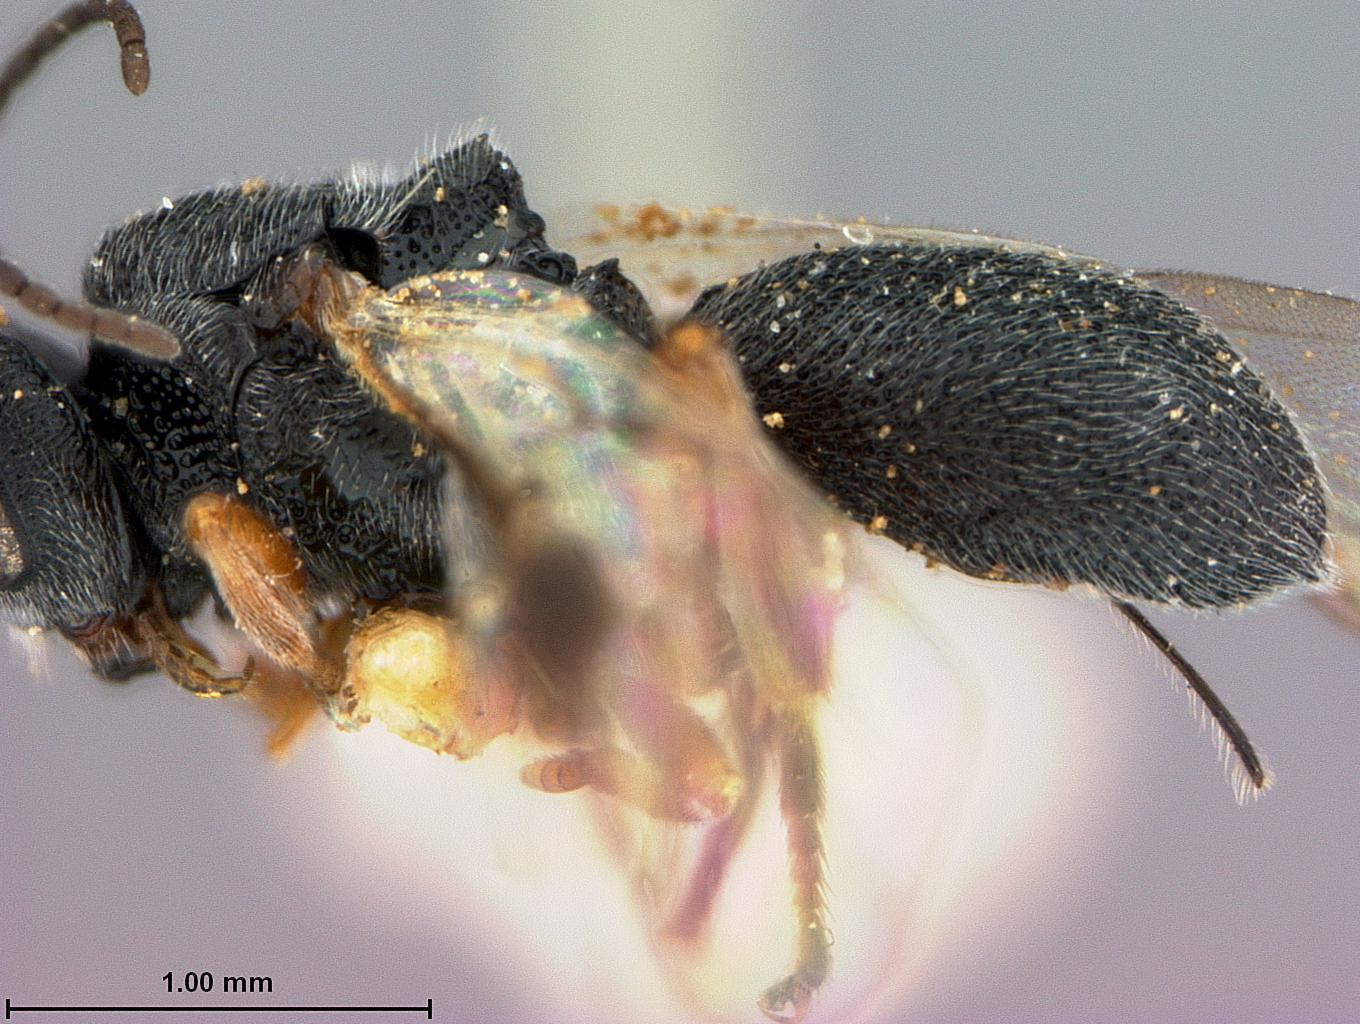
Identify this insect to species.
Urosigalphus neobruchi
